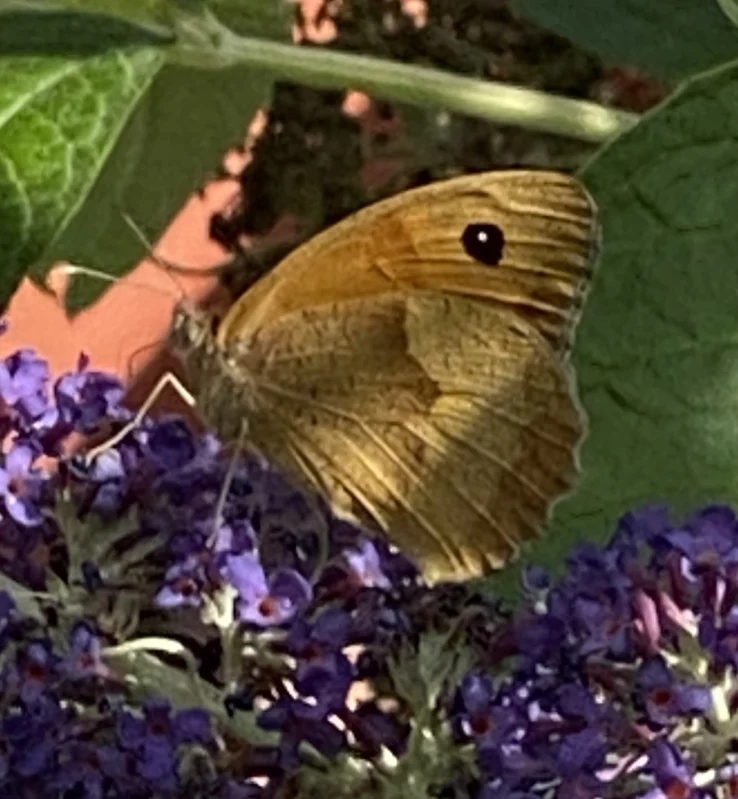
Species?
Maniola jurtina
